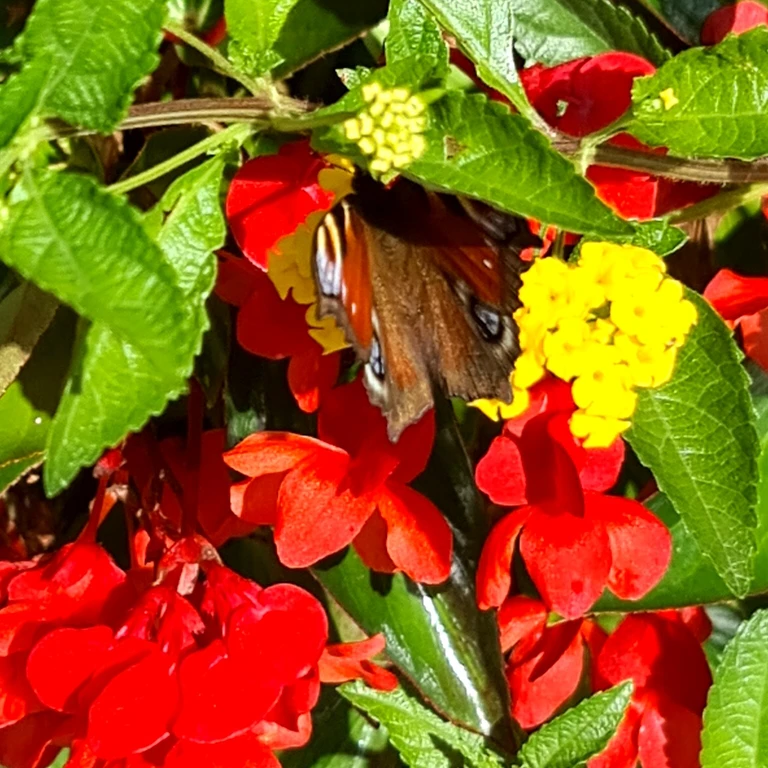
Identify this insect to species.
Aglais io
